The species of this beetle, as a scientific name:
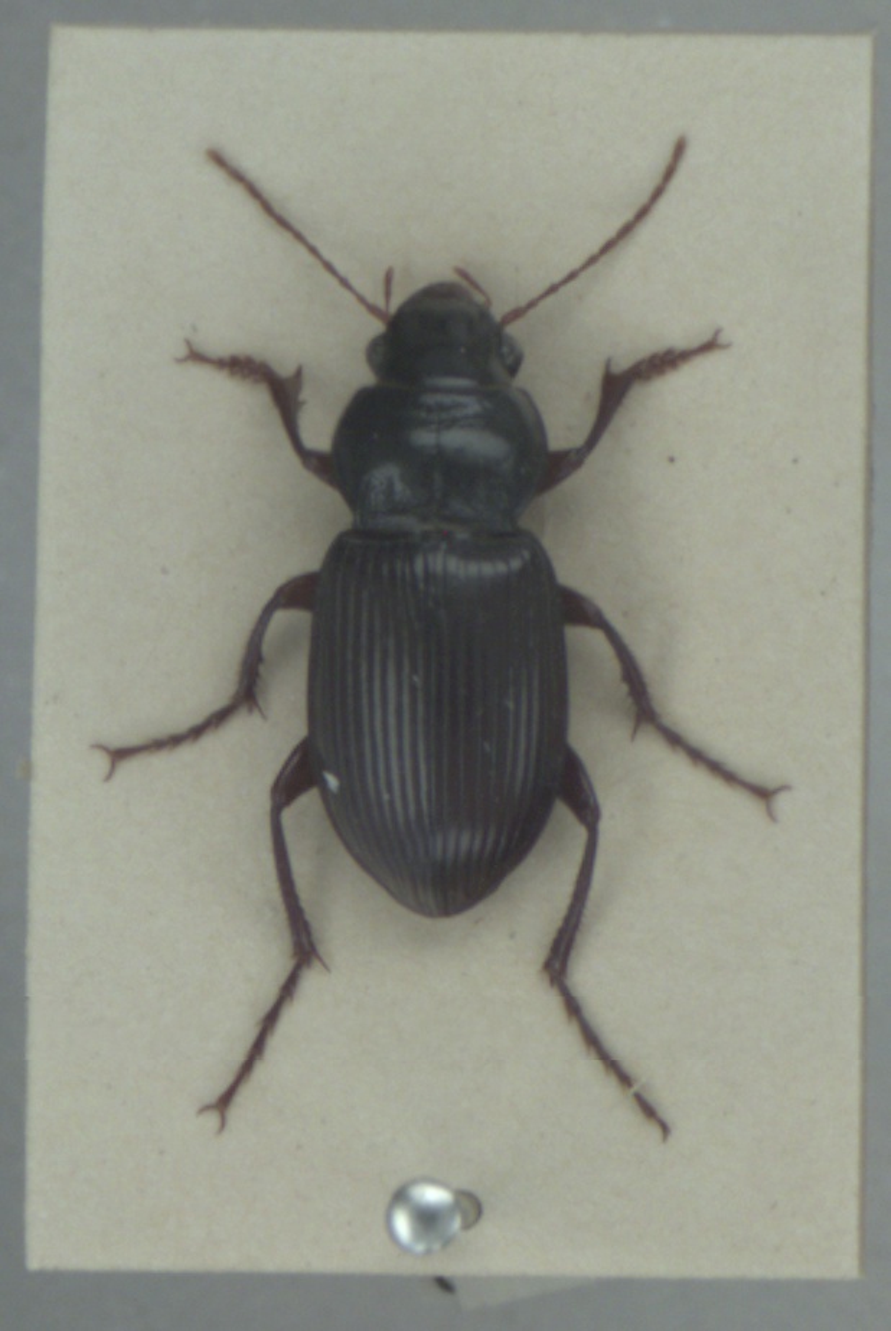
Amara aulica
